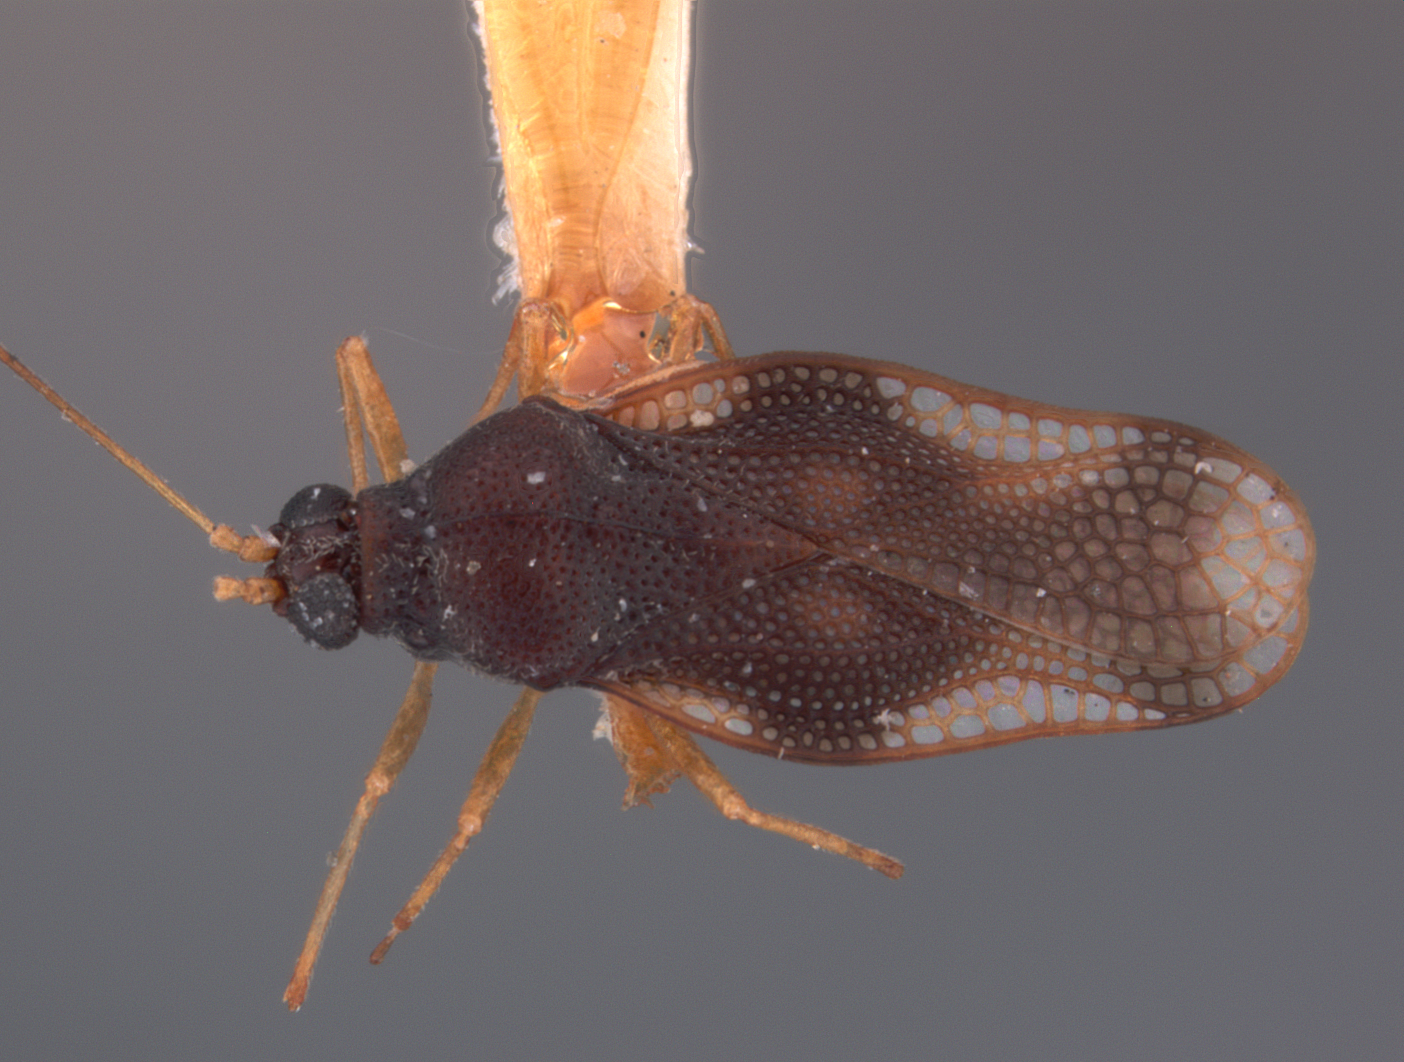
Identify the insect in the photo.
Eteoneus peroronus
